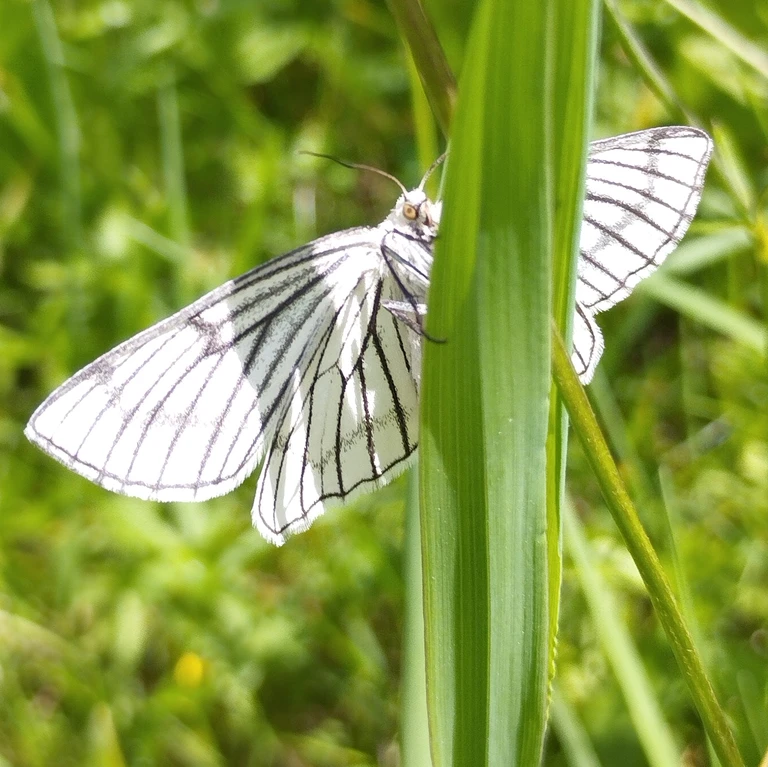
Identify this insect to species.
Siona lineata
